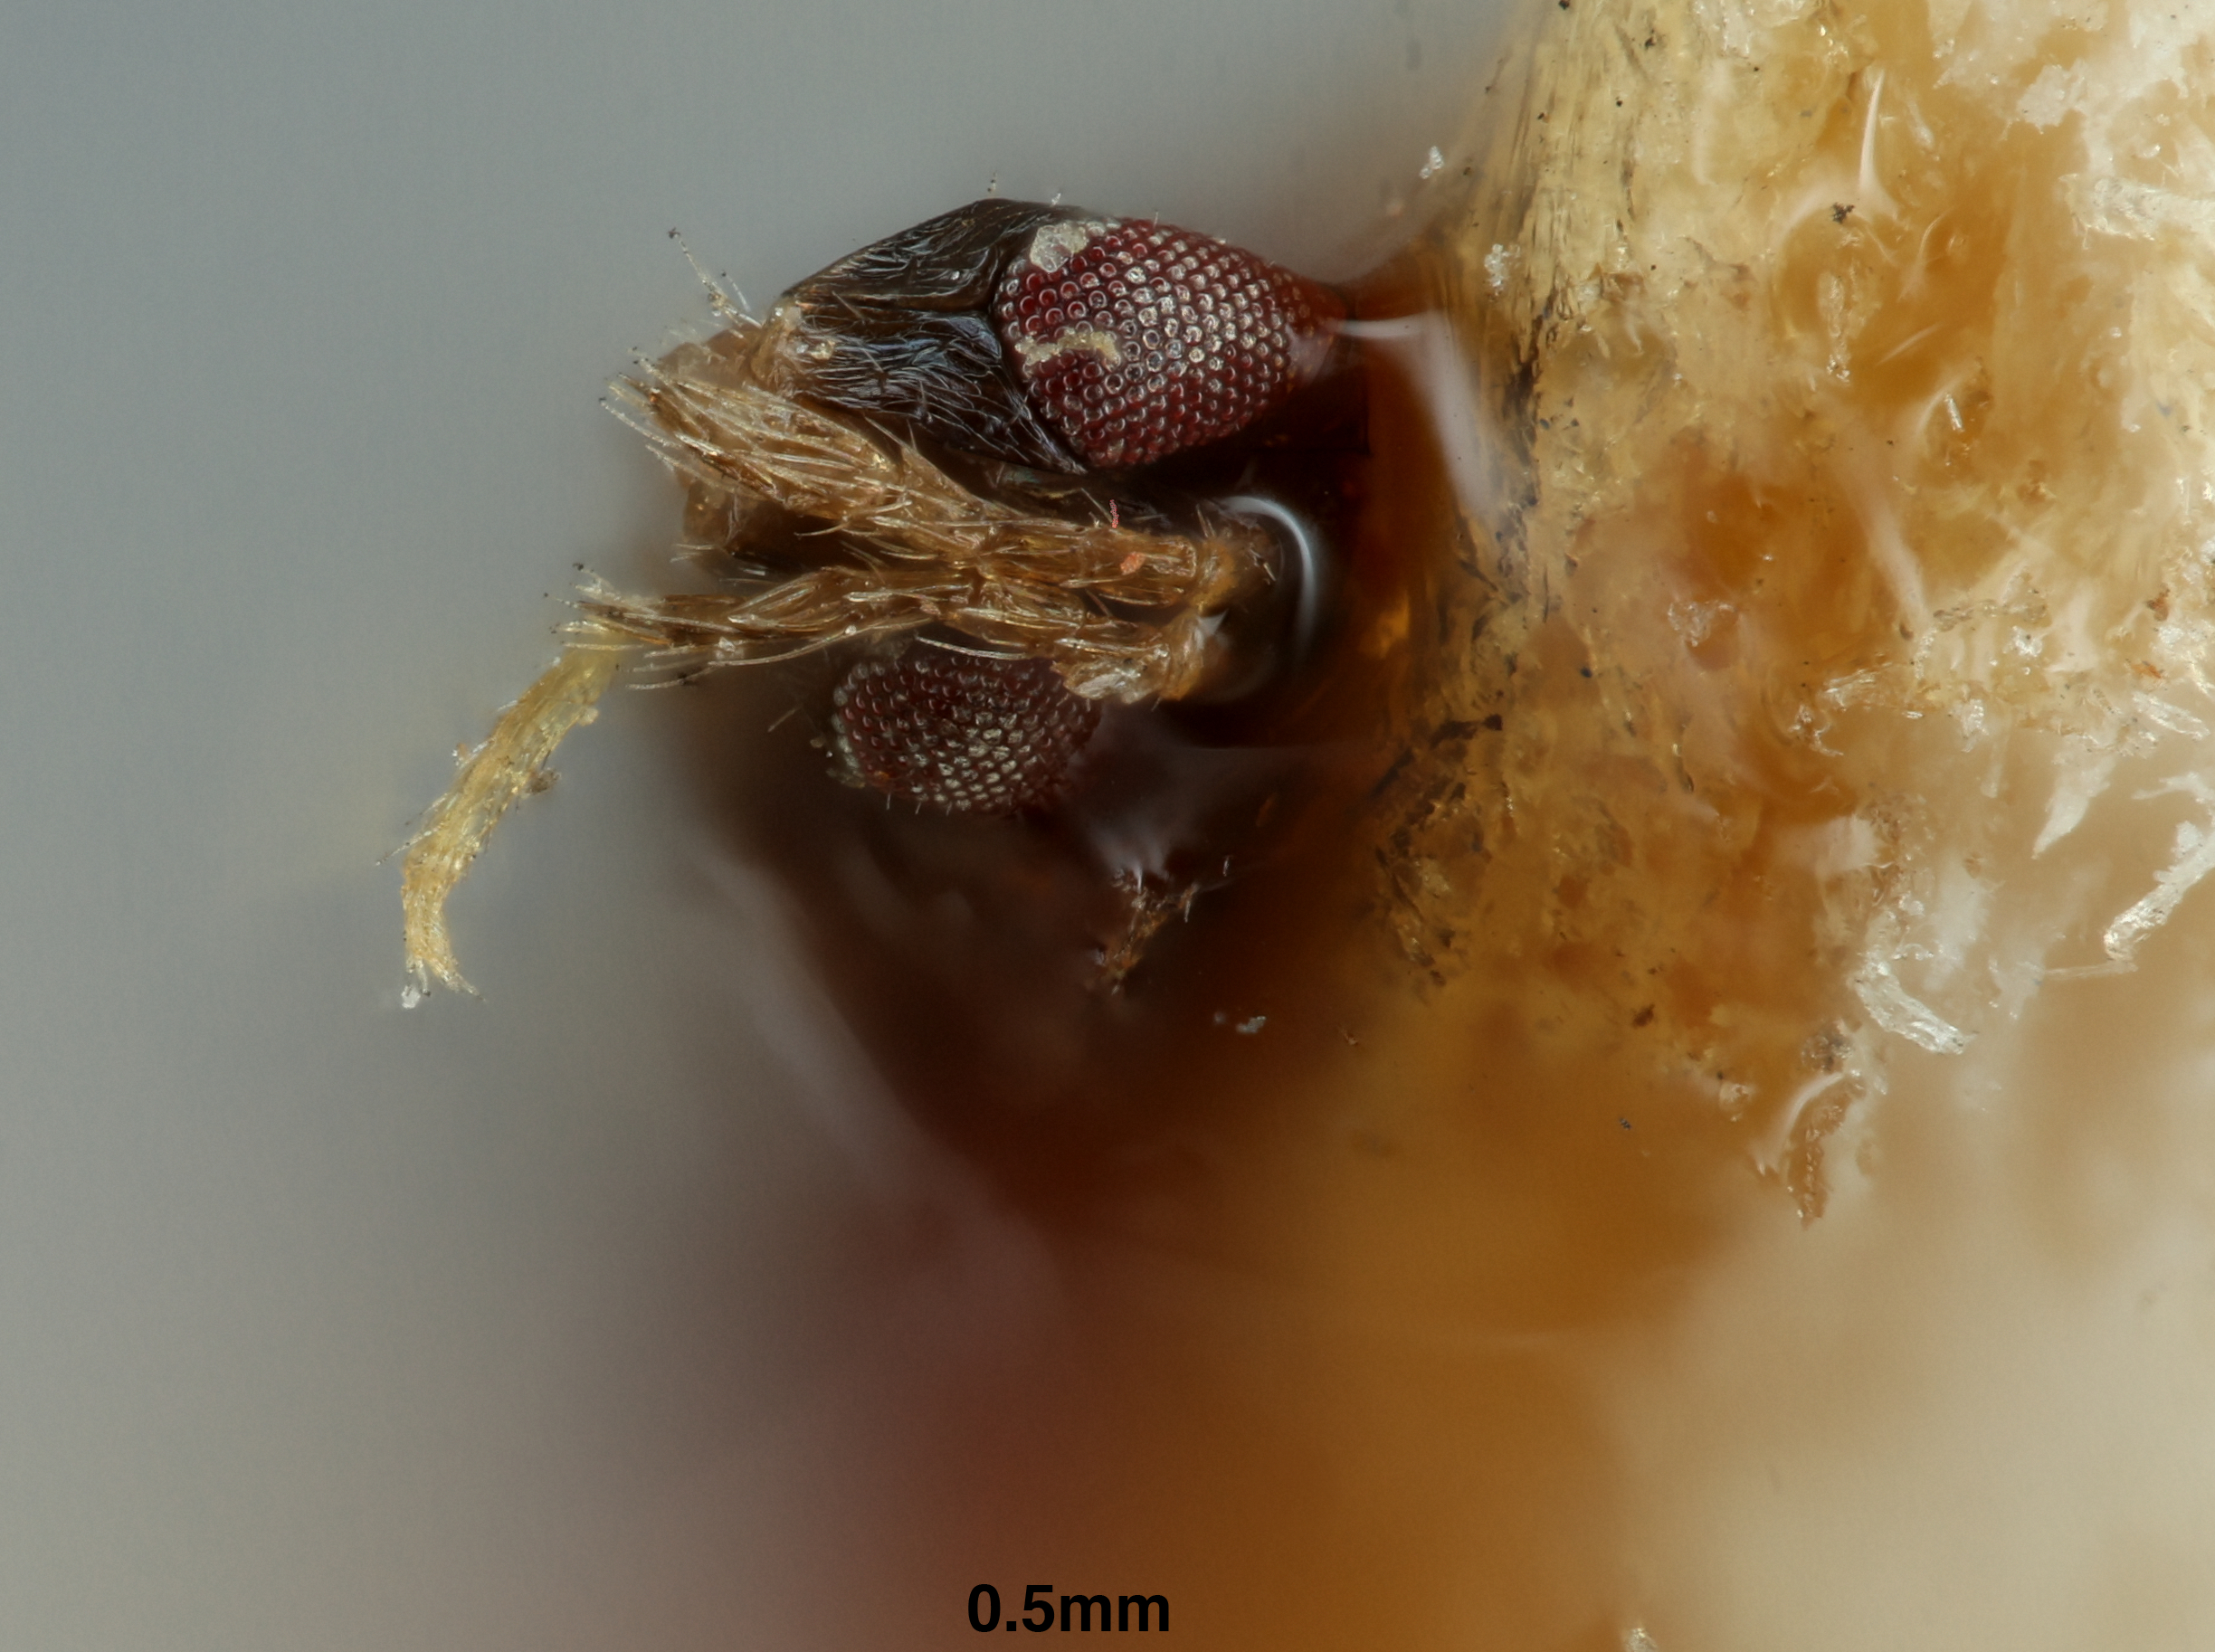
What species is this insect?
Gyrolasia bicolor
